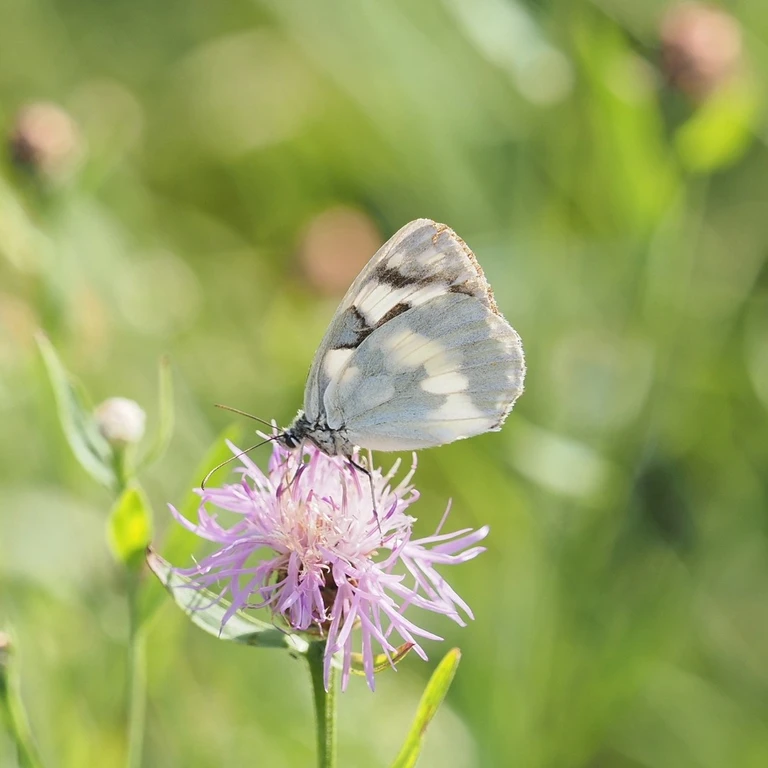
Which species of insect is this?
Melanargia galathea
